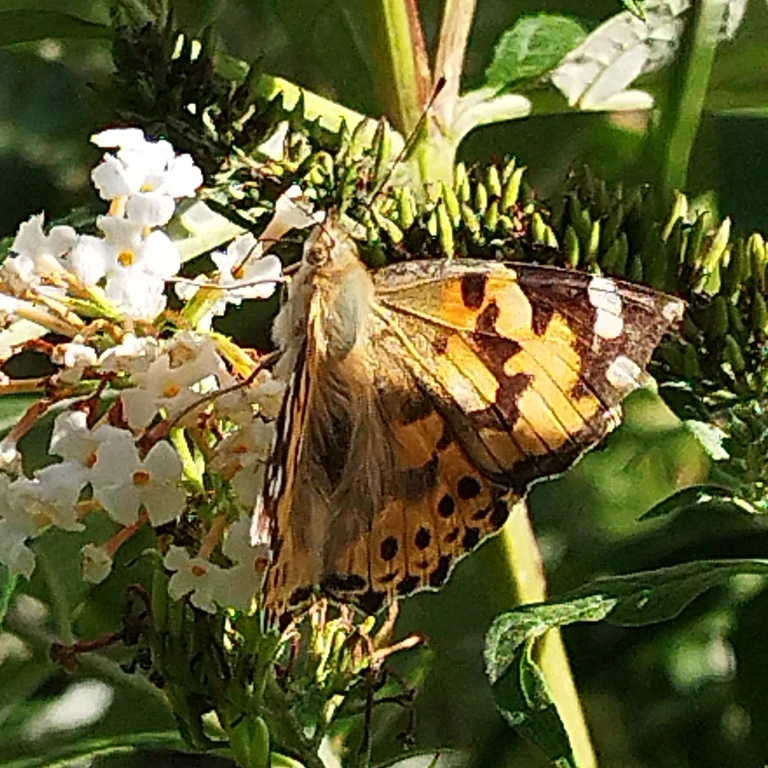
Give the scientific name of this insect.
Vanessa cardui
